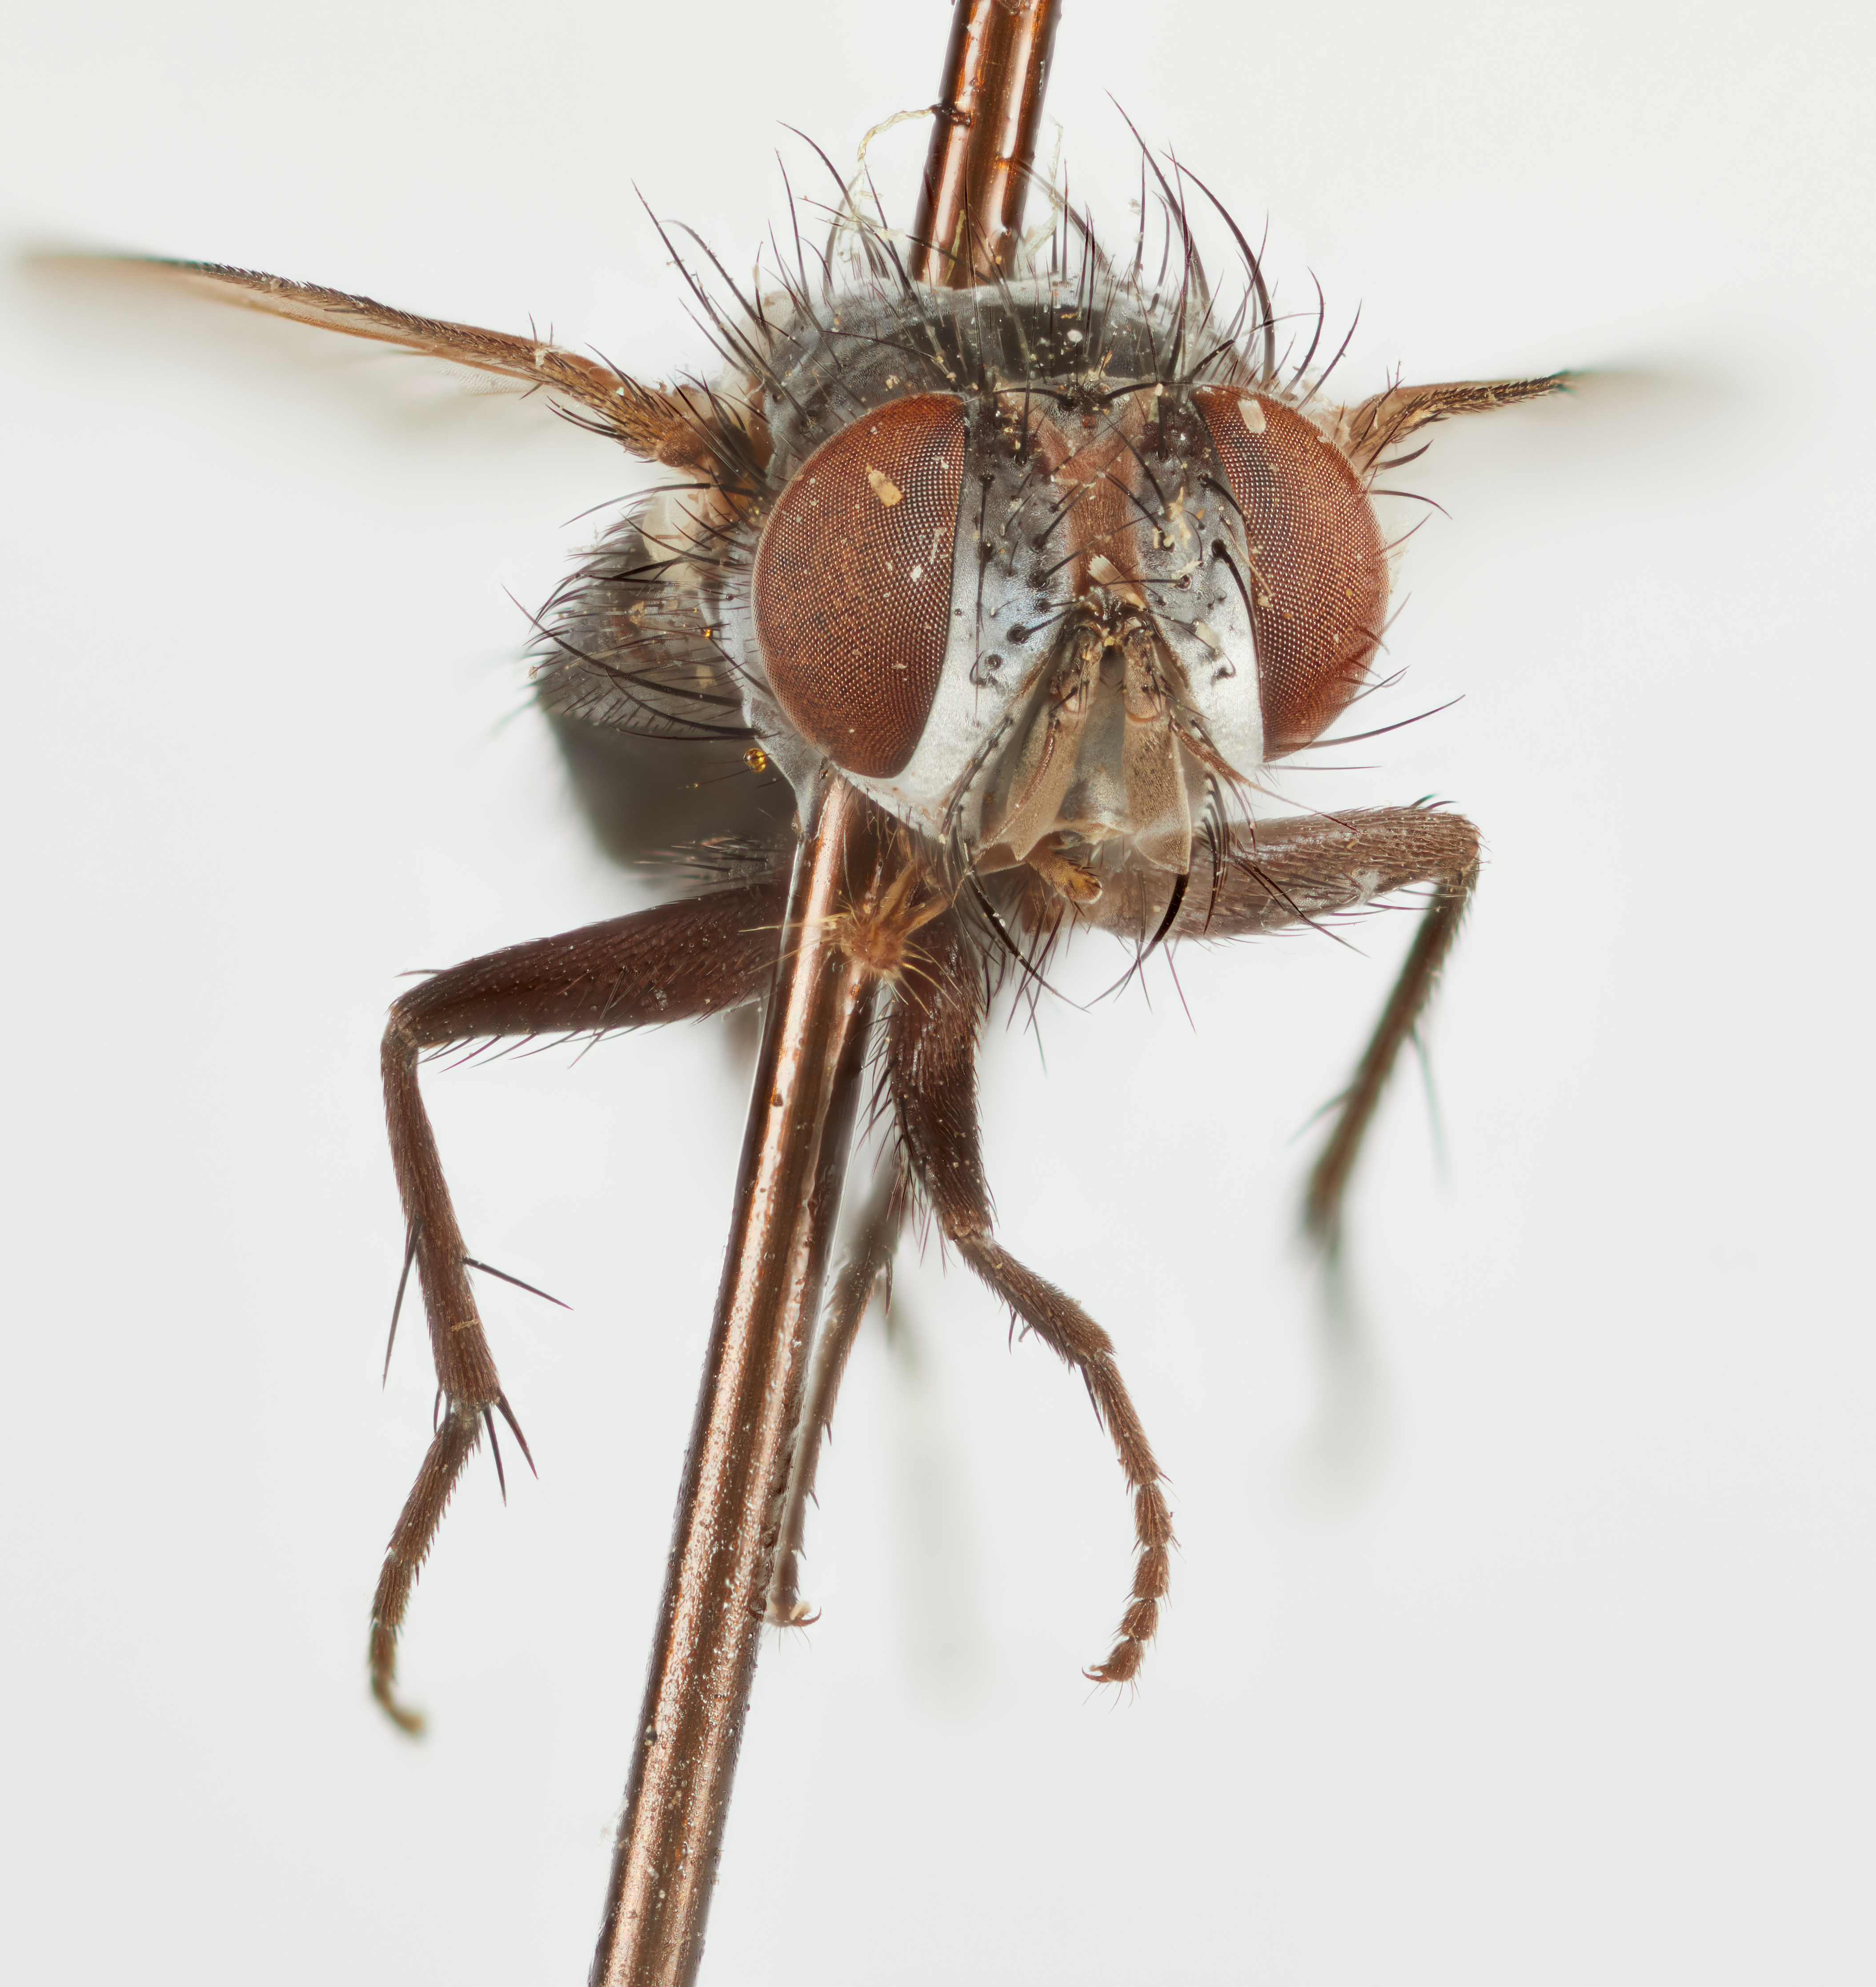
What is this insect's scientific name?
Anachaetopsis vagans
